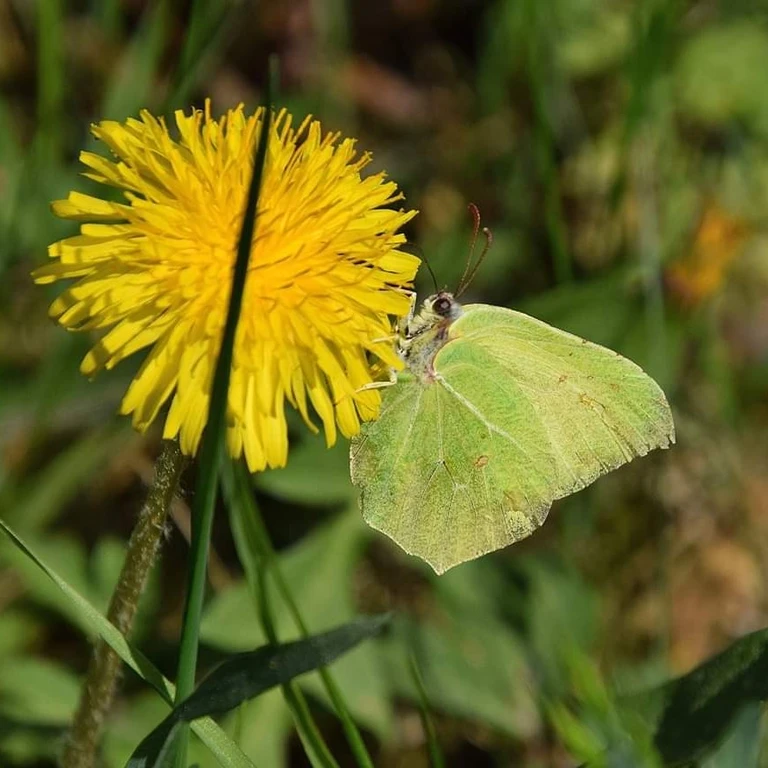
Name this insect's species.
Gonepteryx rhamni
